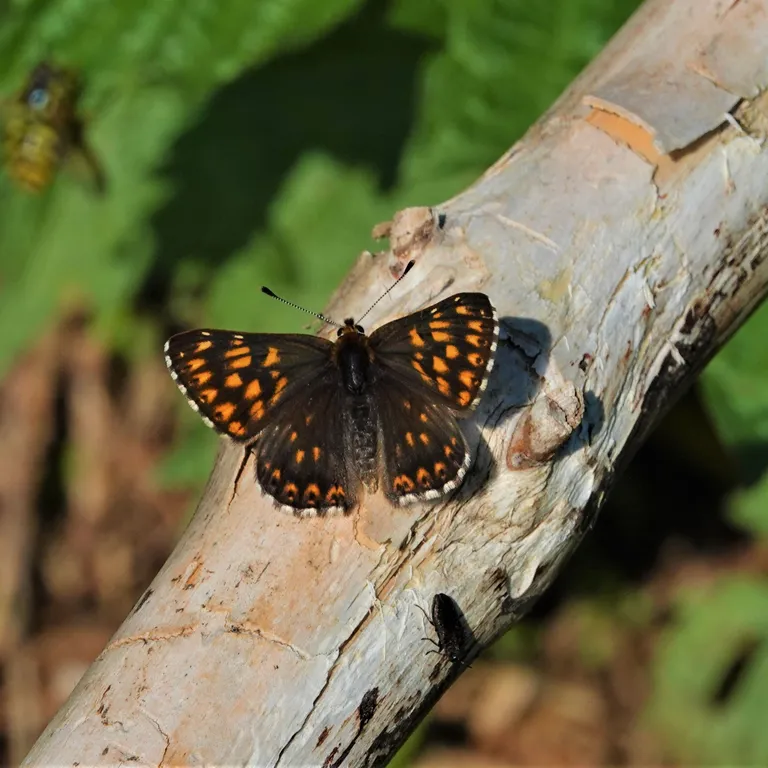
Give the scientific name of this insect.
Hamearis lucina
